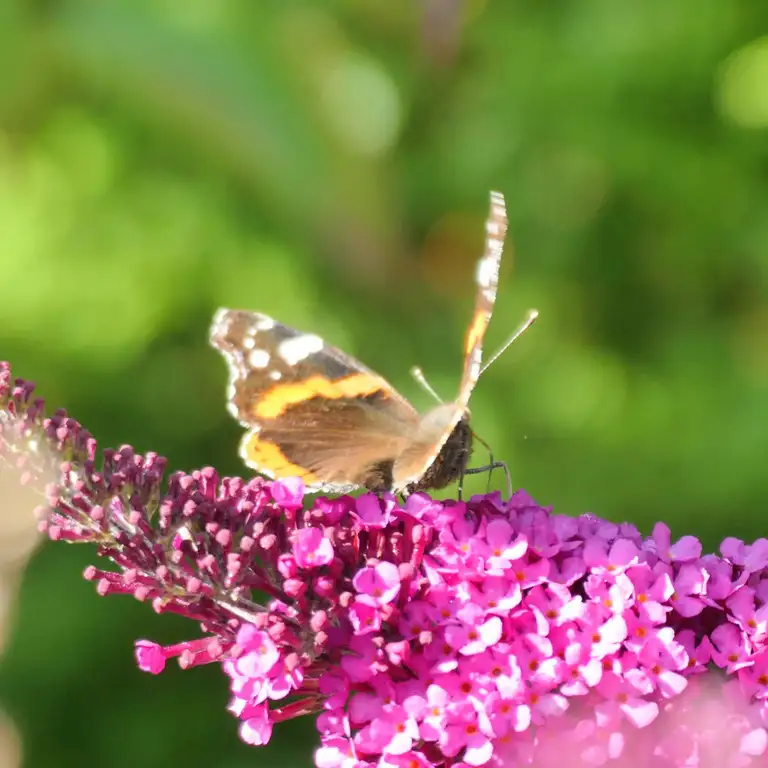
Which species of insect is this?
Vanessa atalanta
